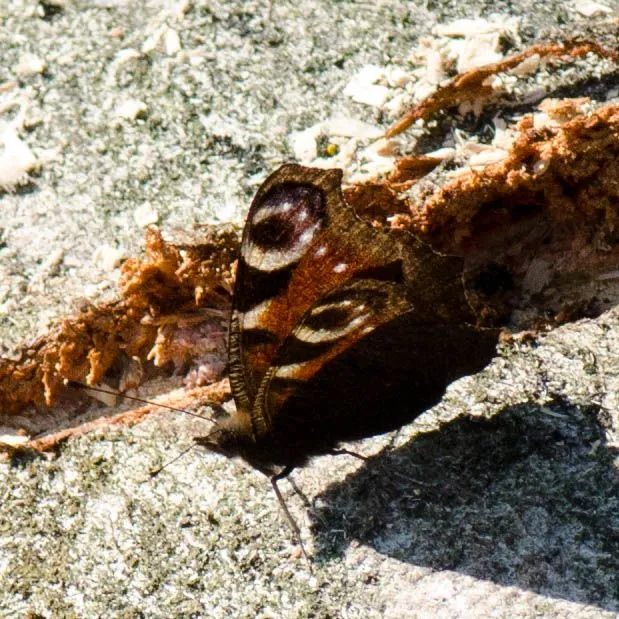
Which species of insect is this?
Aglais io
